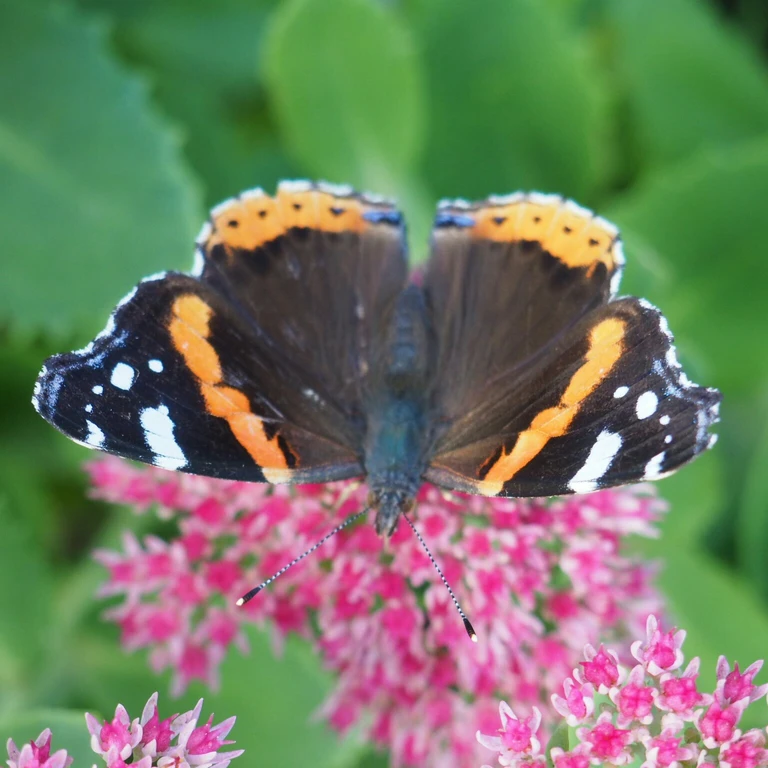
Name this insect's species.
Vanessa atalanta
